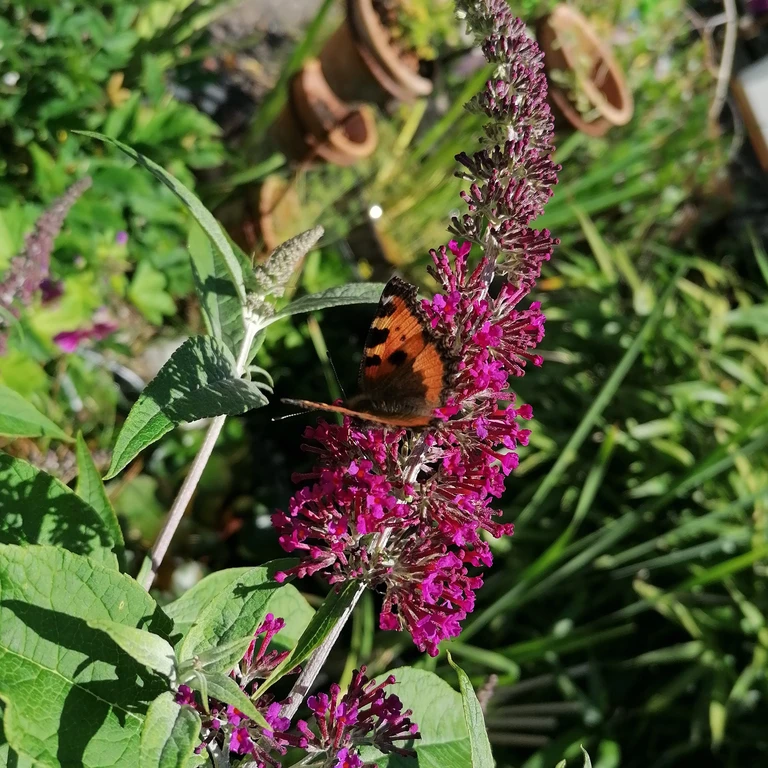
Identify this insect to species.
Aglais urticae
